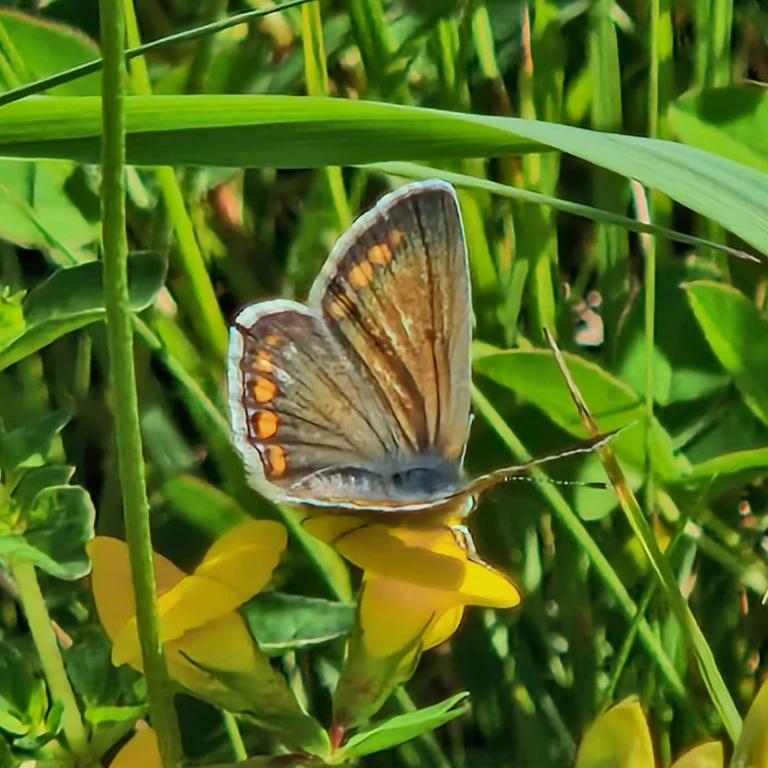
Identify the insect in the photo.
Polyommatus icarus
